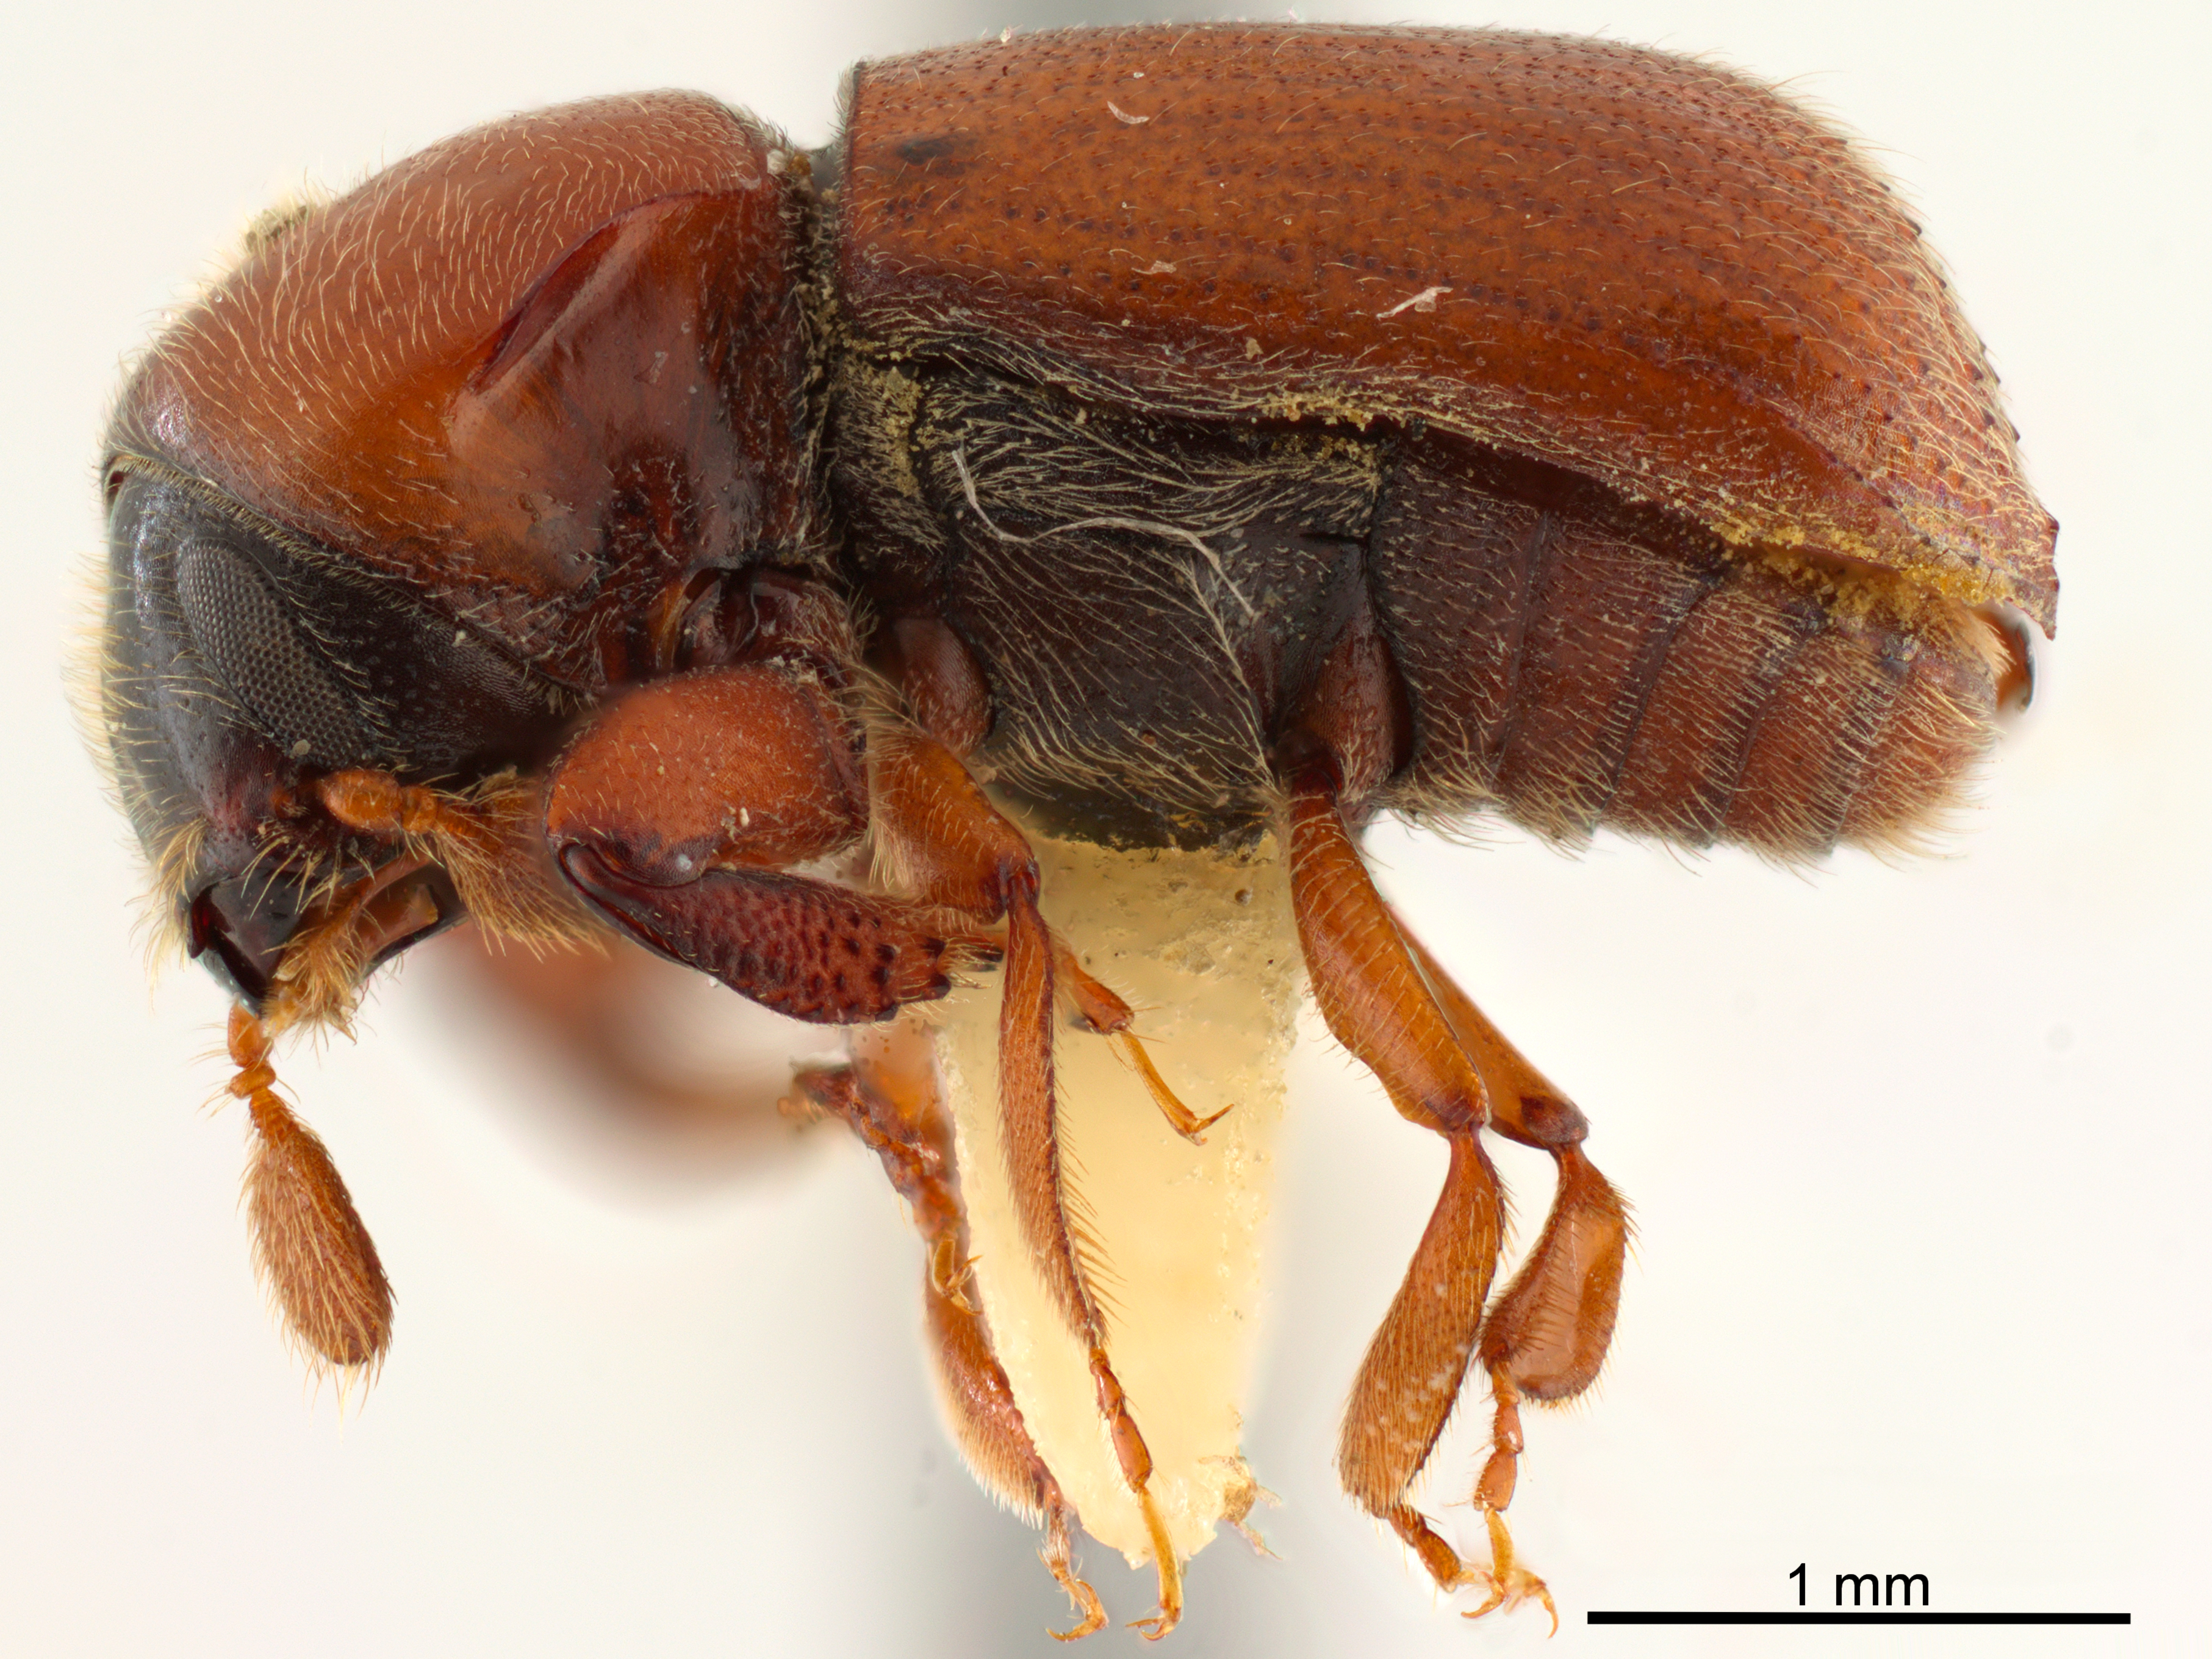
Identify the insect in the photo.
Ceratolepis insignis
